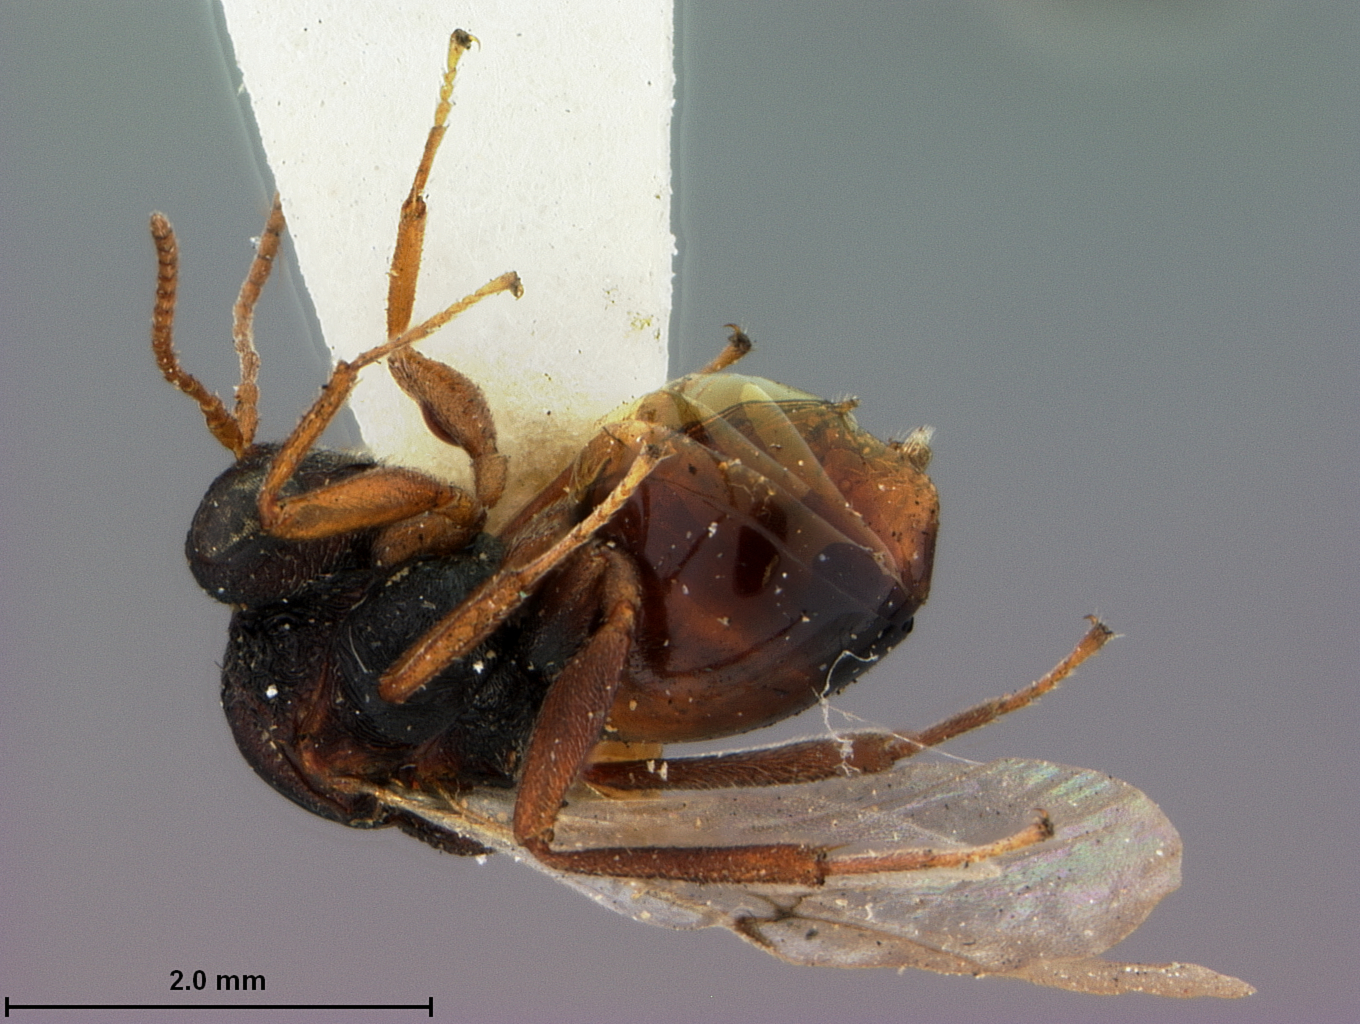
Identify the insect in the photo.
Callirhytis rubida
